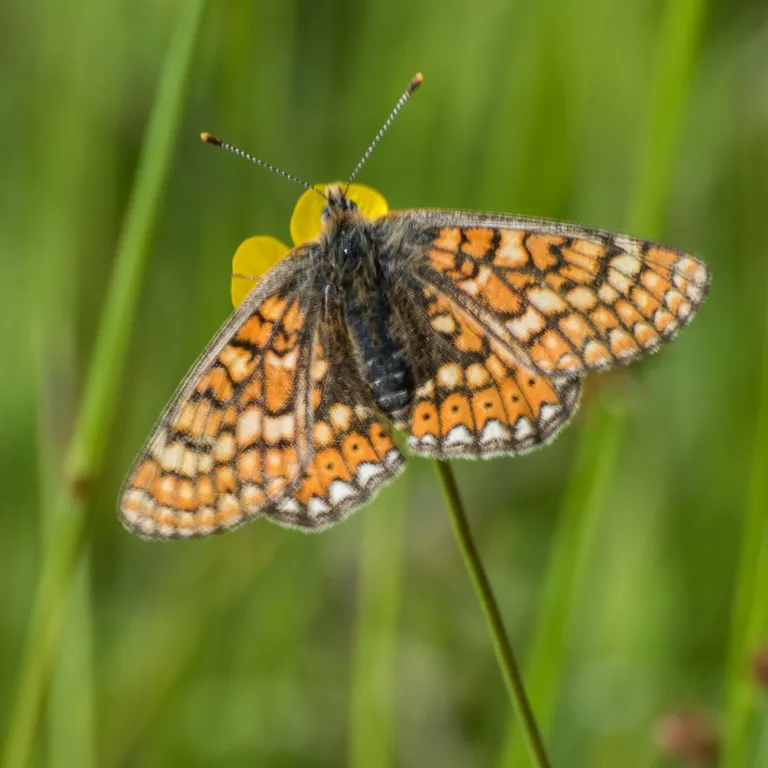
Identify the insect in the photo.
Euphydryas aurinia
